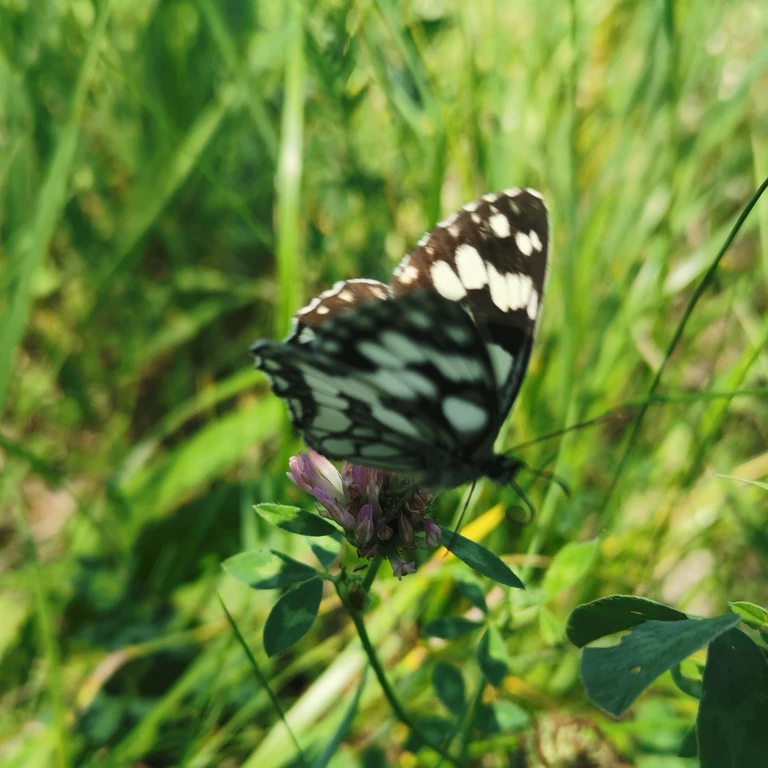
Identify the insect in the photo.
Melanargia galathea
